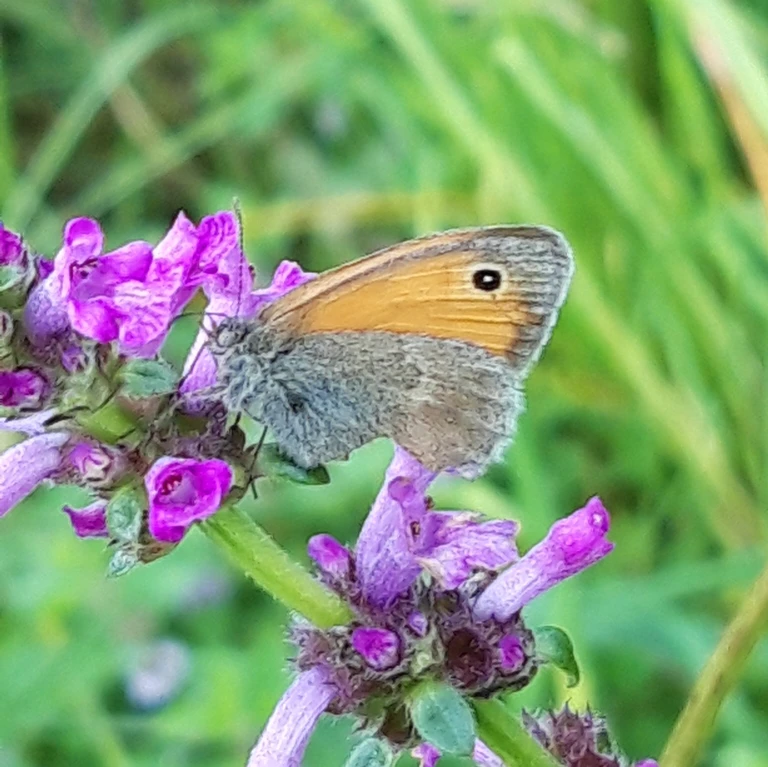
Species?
Coenonympha pamphilus
